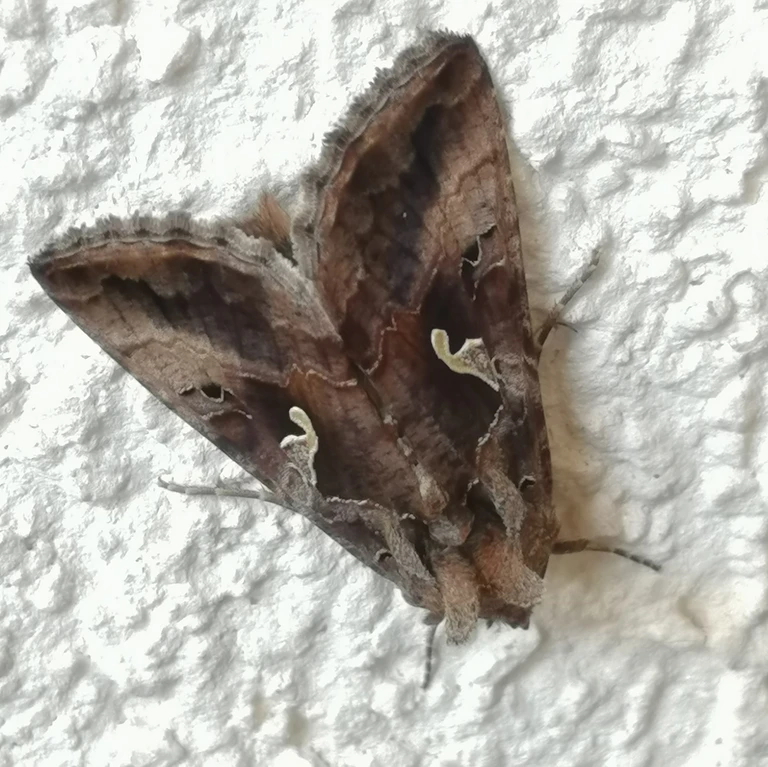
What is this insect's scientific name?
Autographa gamma
